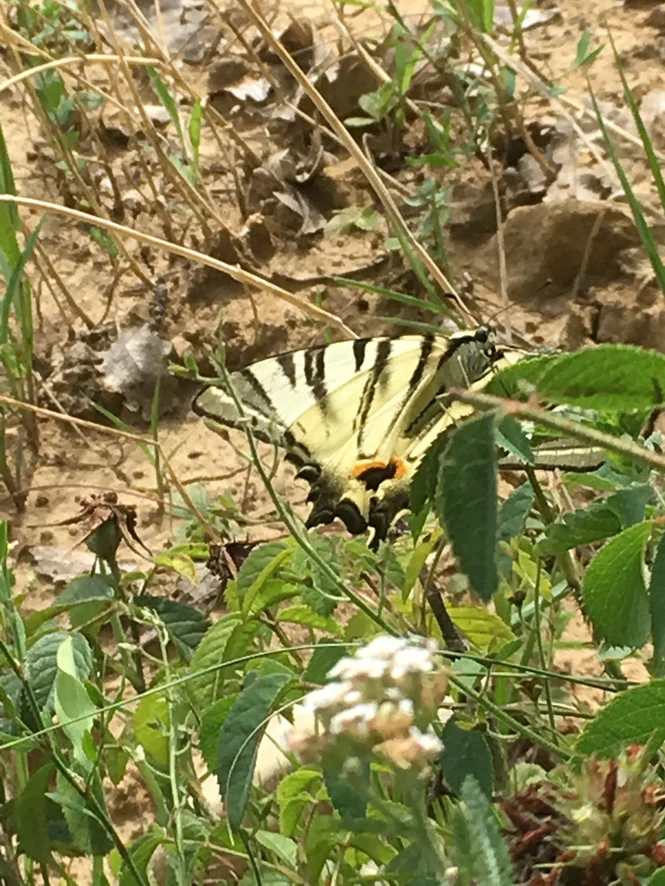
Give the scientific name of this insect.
Iphiclides podalirius
